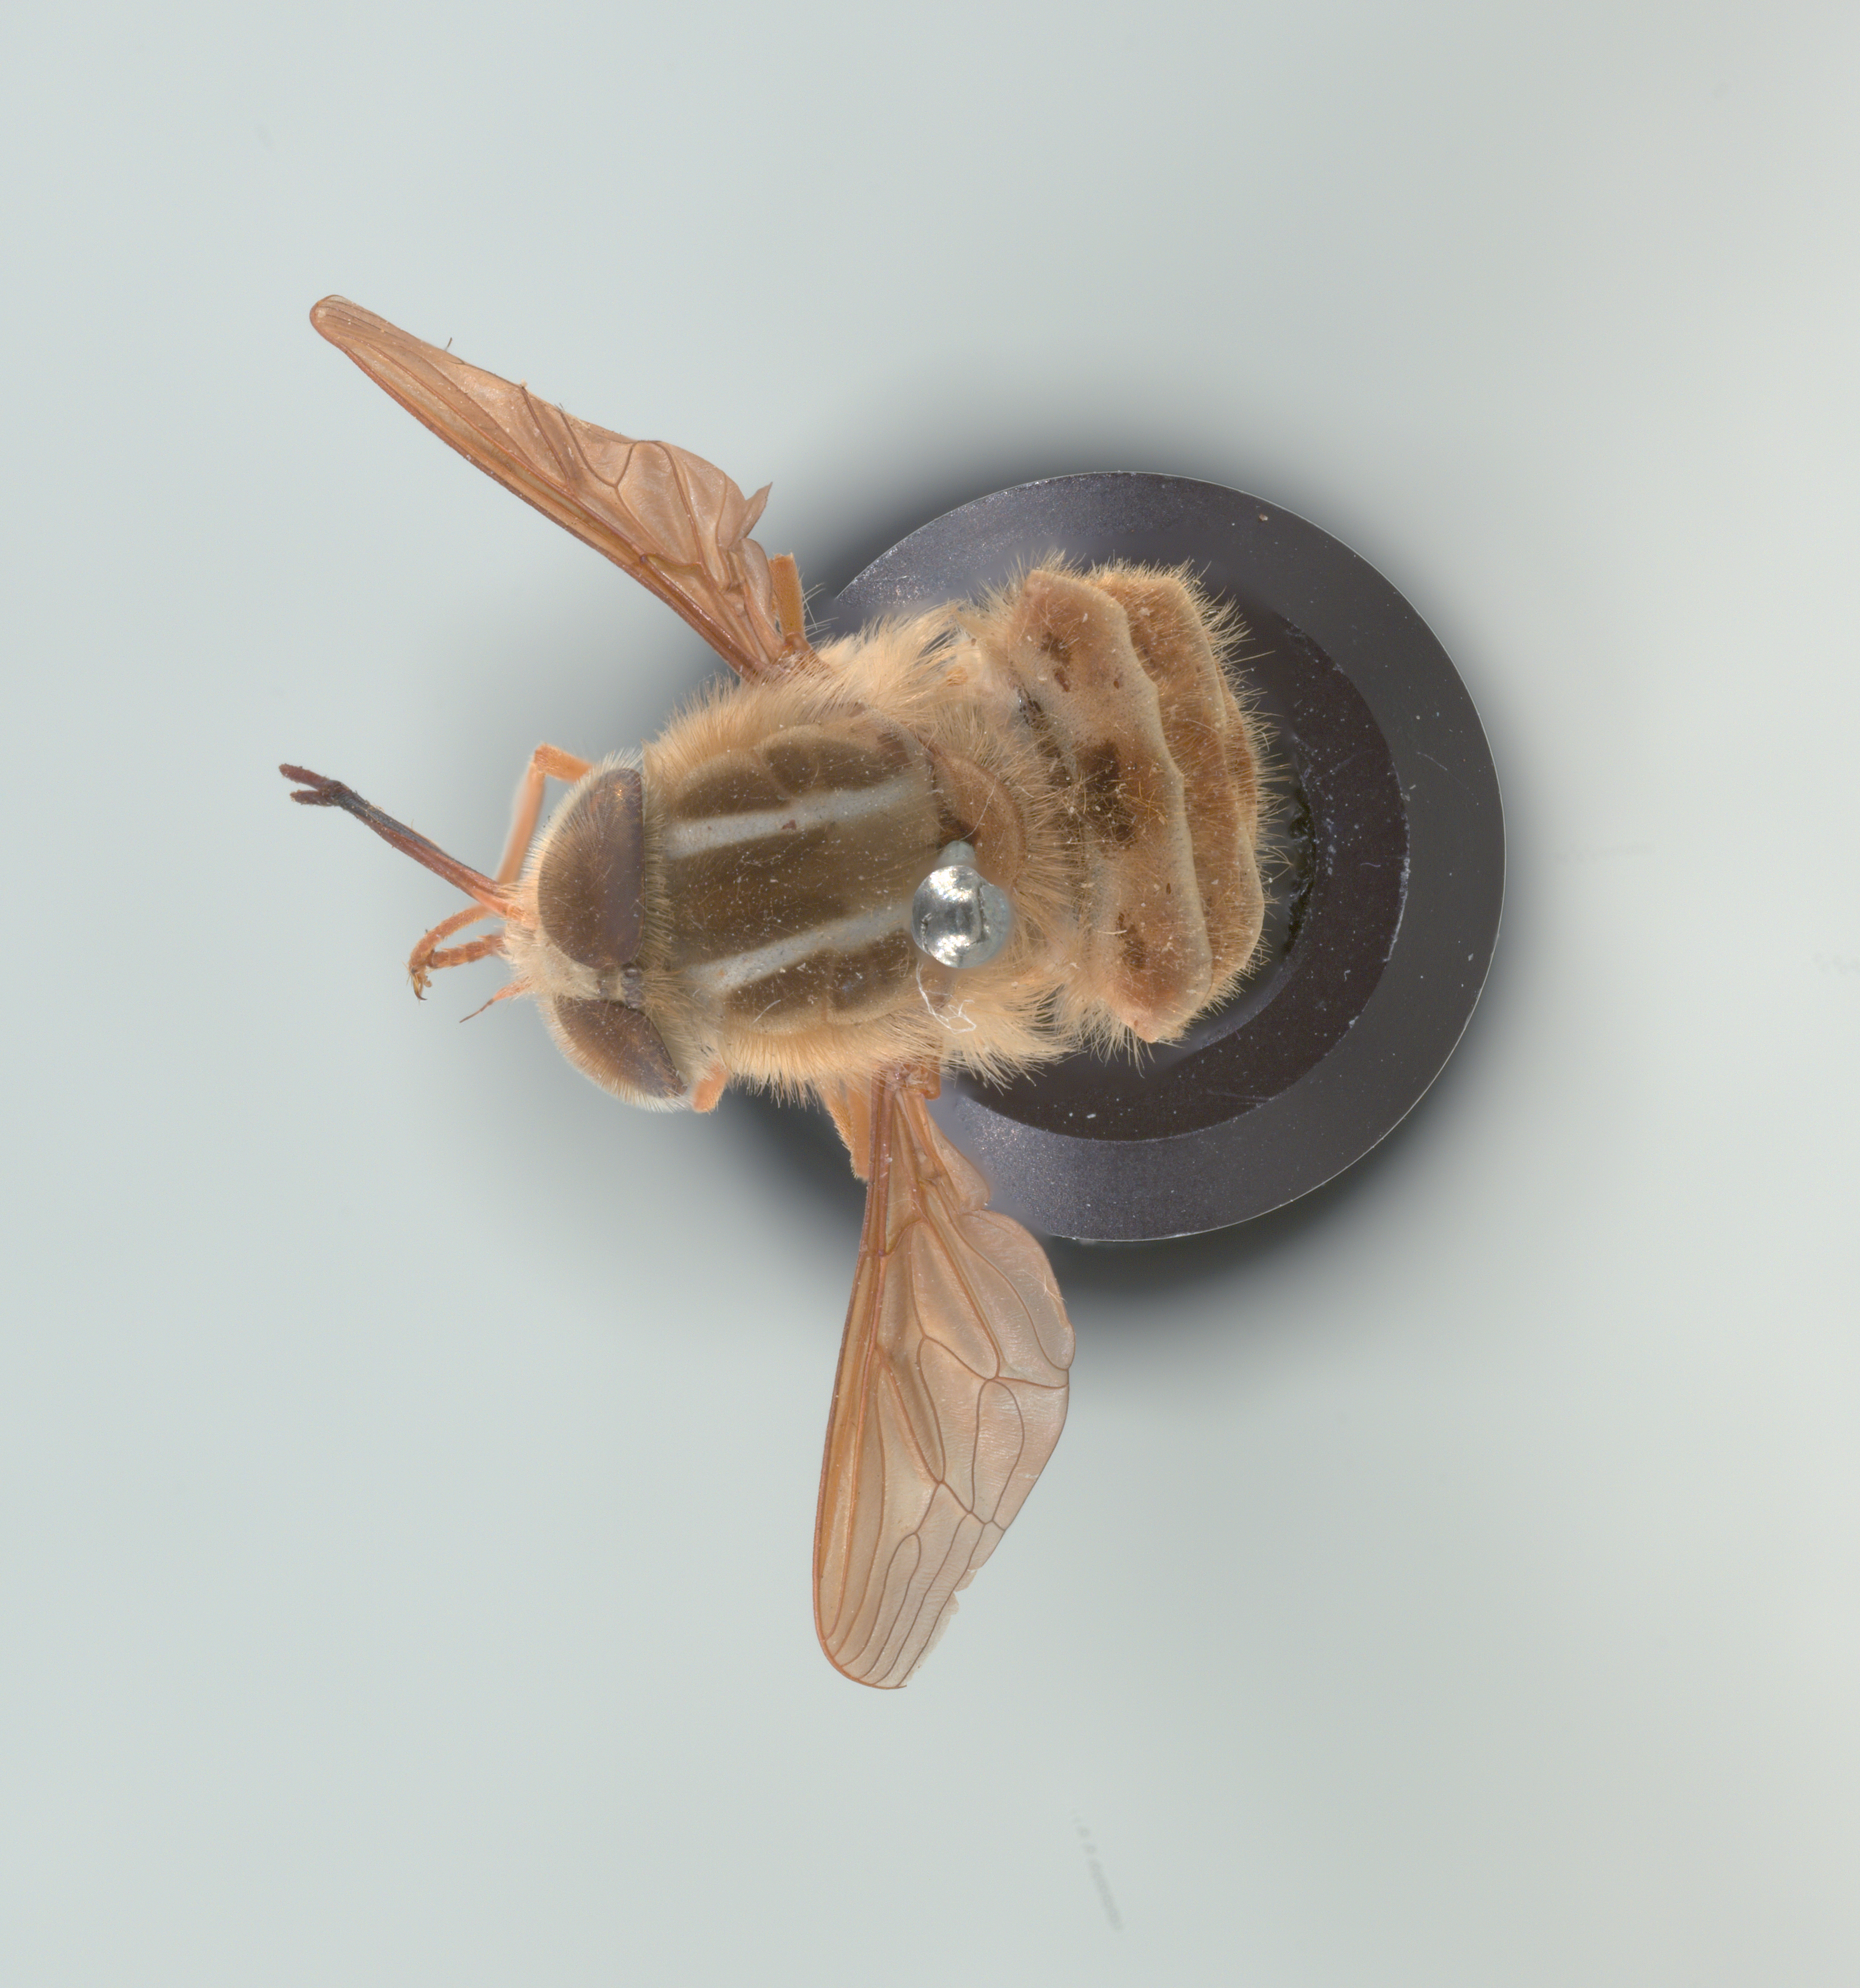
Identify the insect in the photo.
Trichophthalma subaurata
